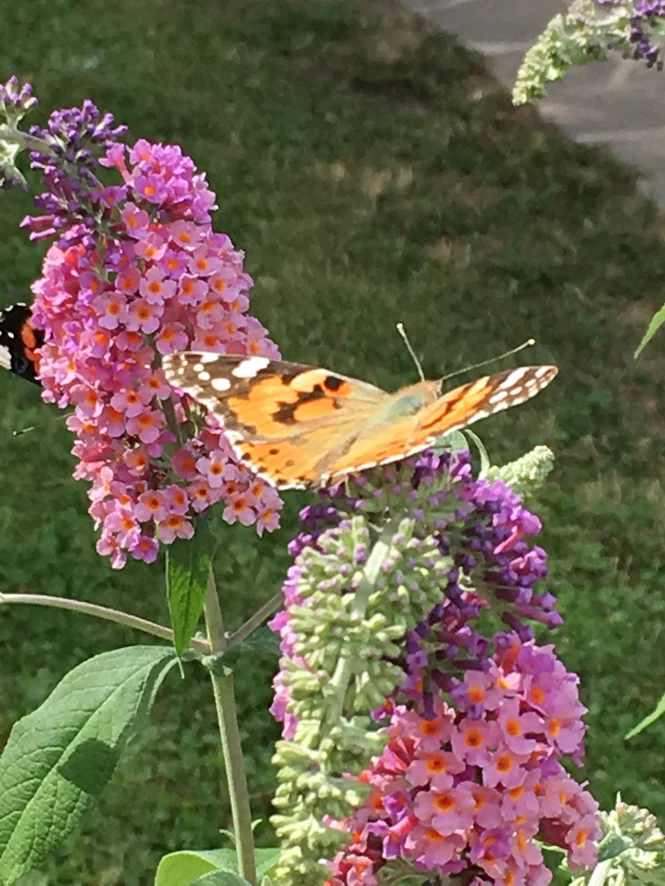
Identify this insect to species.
Vanessa cardui
